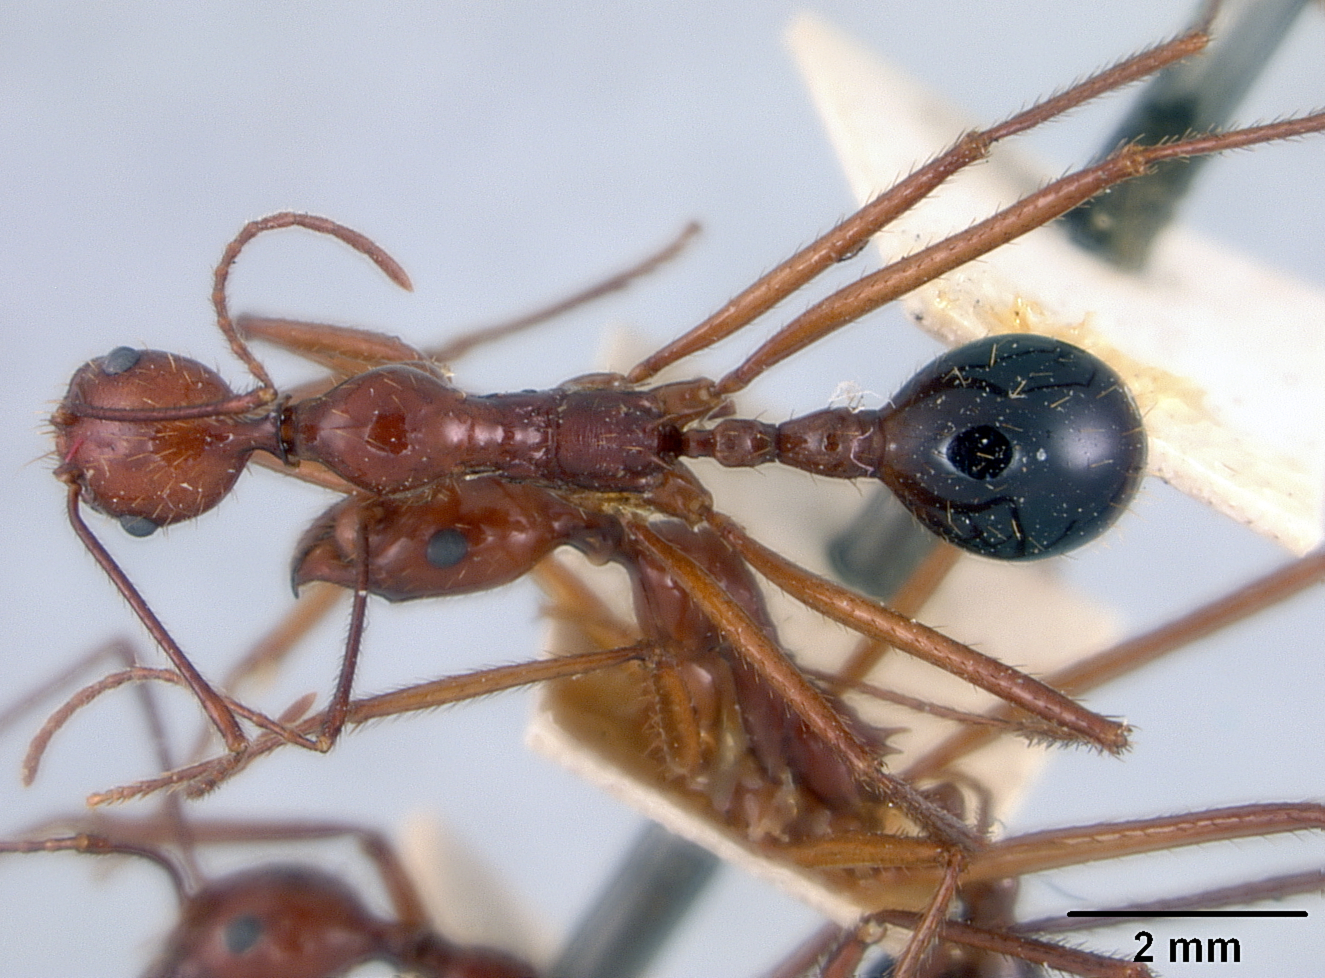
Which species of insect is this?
Aphaenogaster swammerdami
